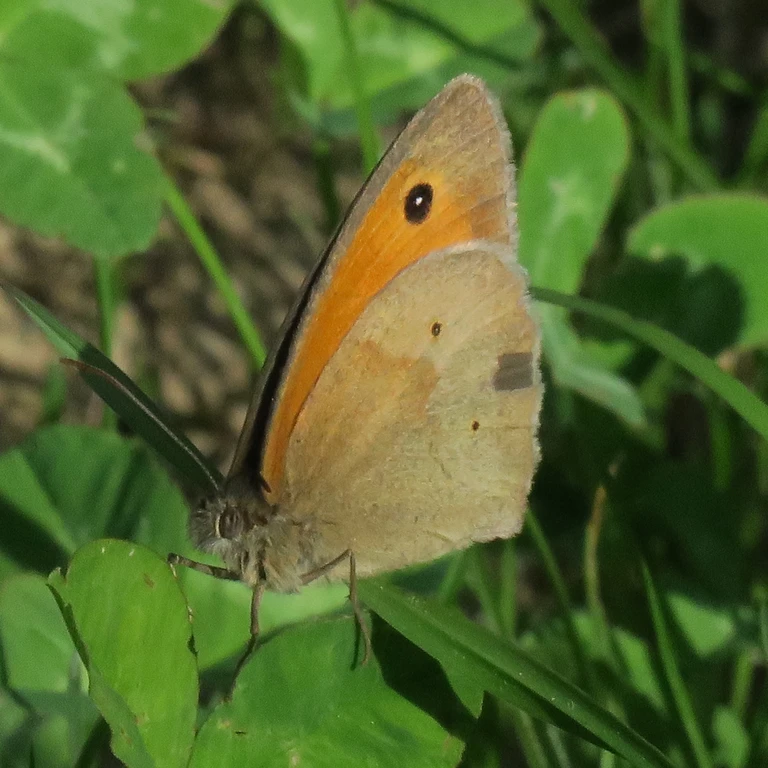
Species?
Maniola jurtina
